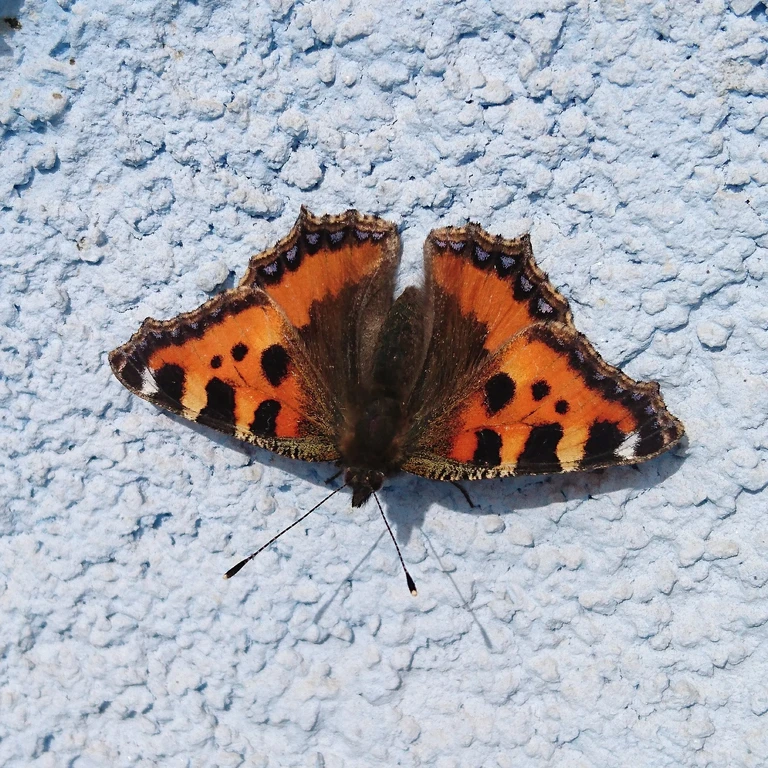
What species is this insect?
Aglais urticae
